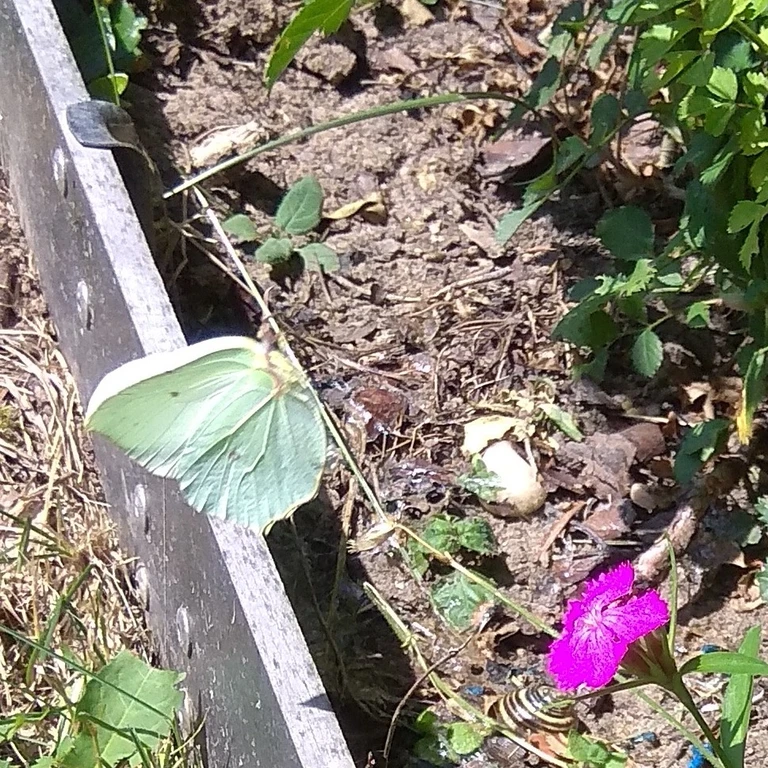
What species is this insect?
Gonepteryx rhamni
